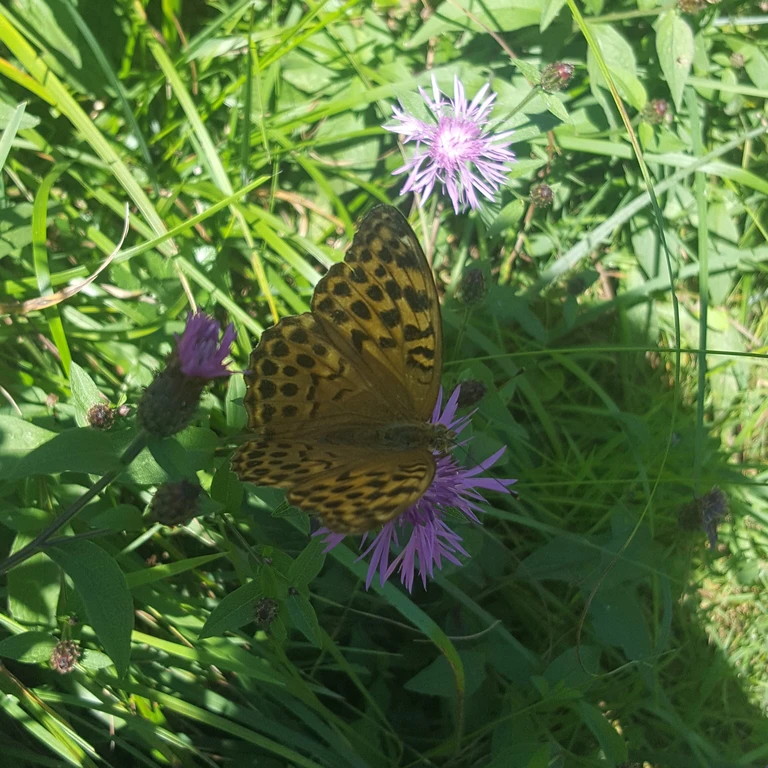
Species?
Argynnis paphia
